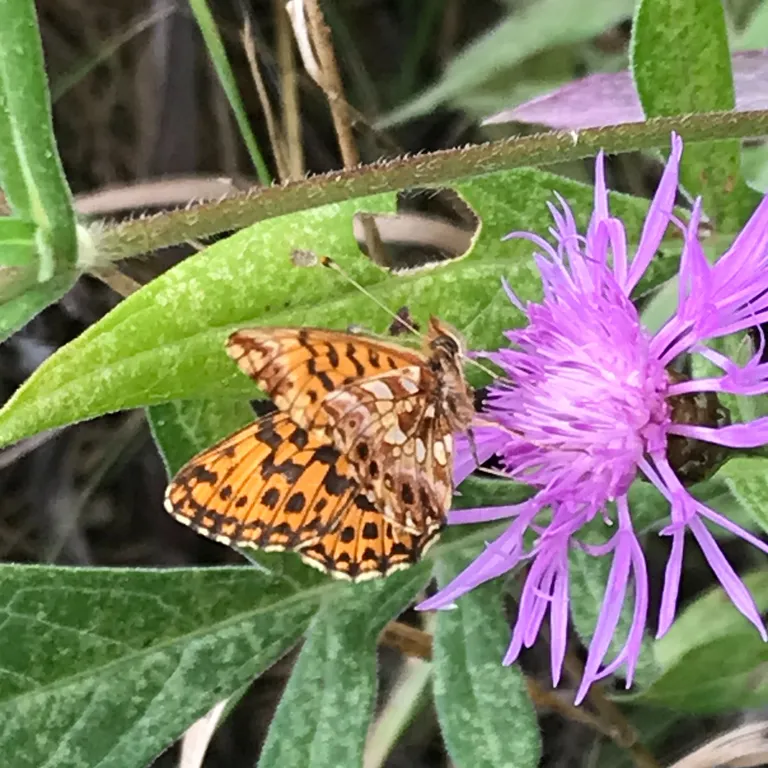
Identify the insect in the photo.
Boloria dia
